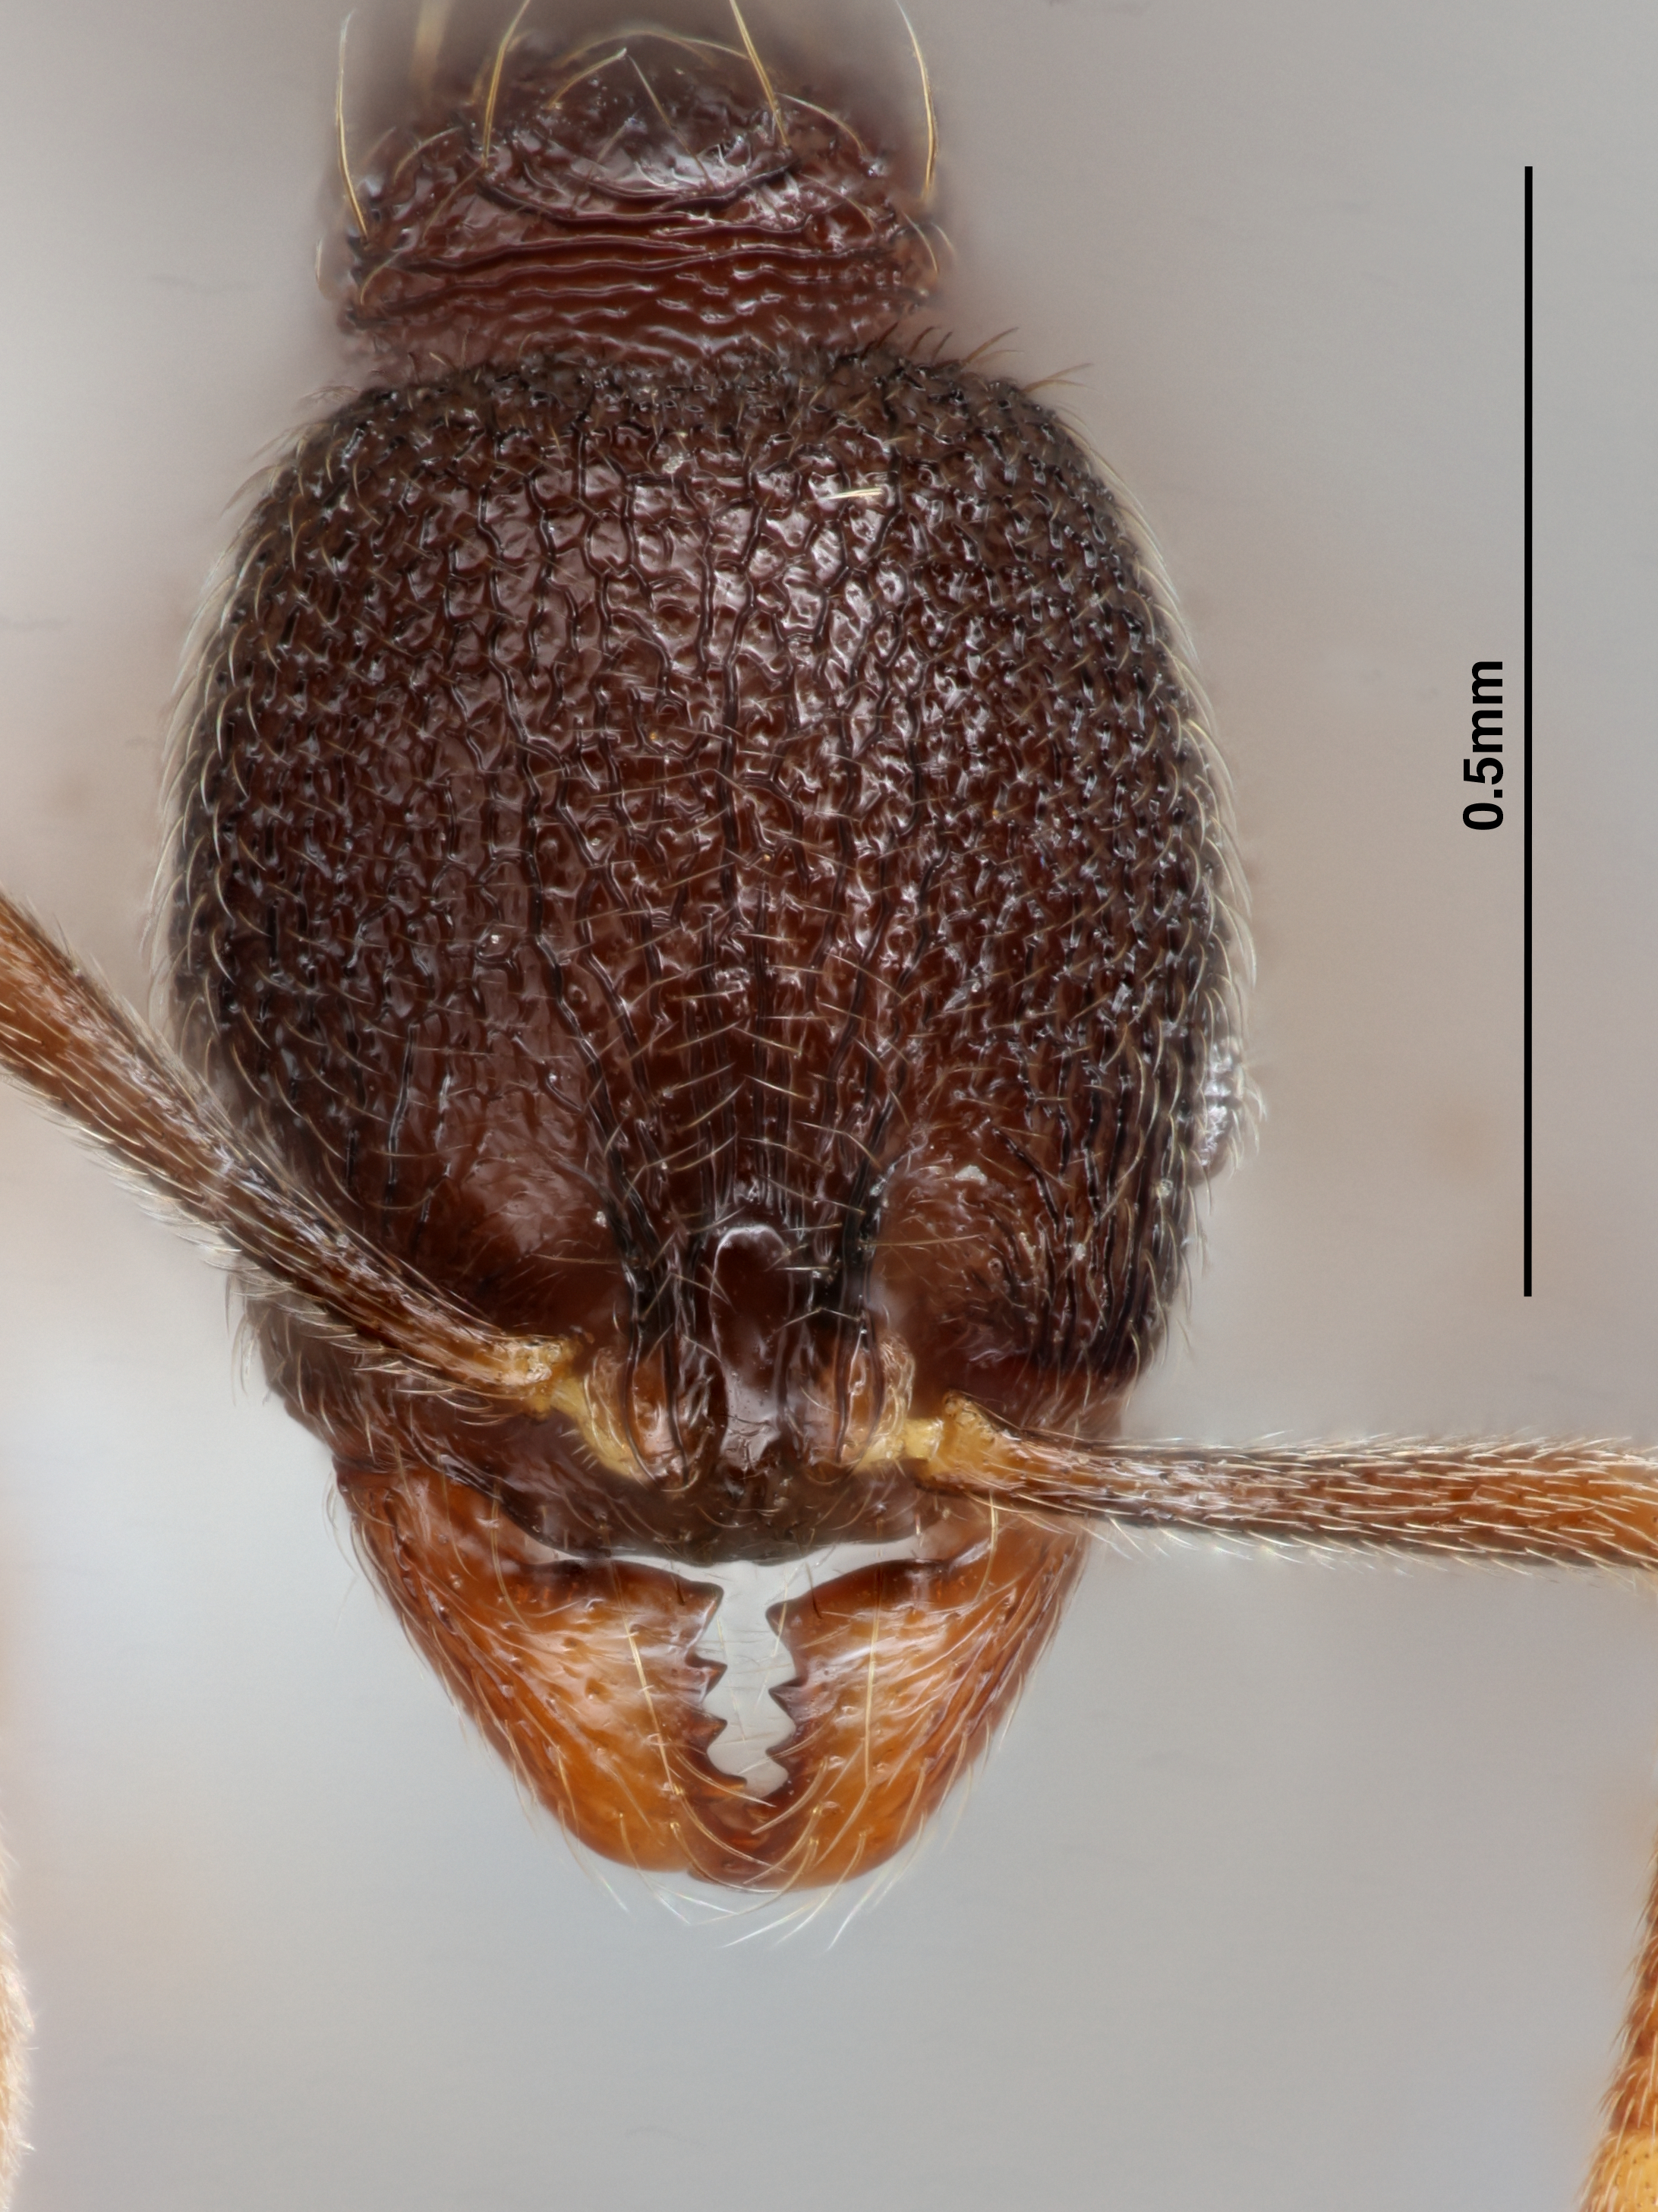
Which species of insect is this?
Stenamma connectum
